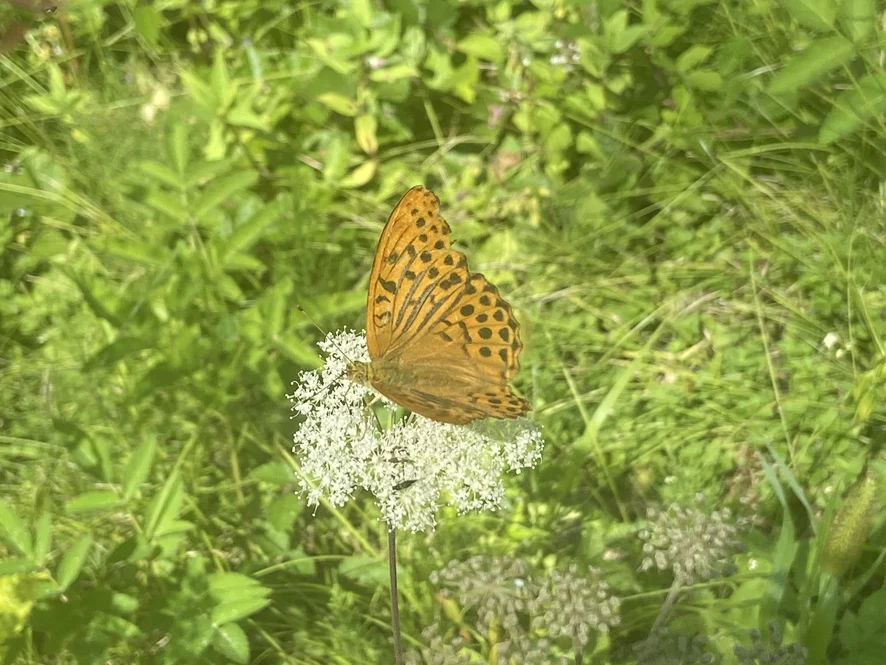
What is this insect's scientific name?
Argynnis paphia
